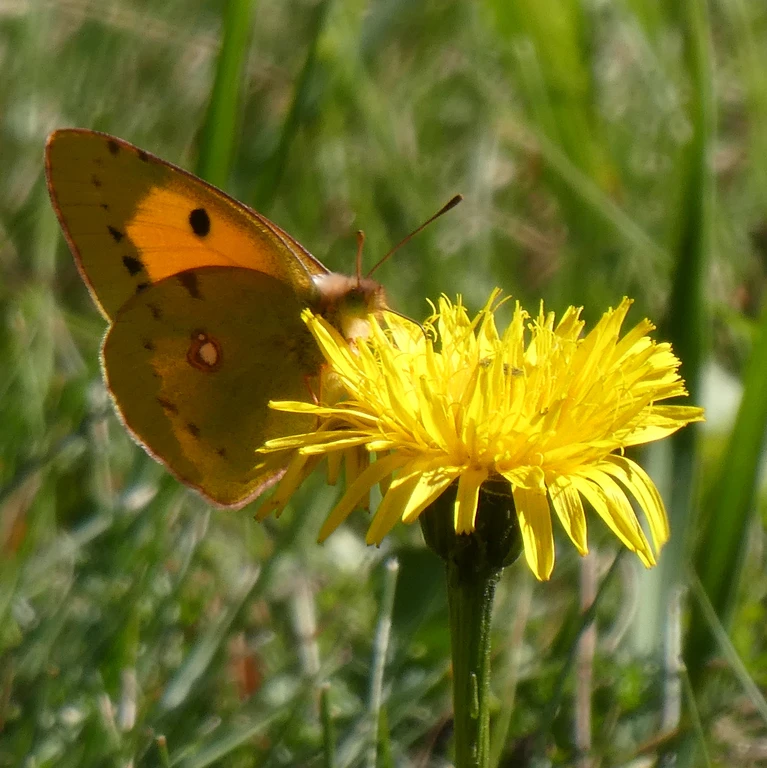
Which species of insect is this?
Colias croceus
